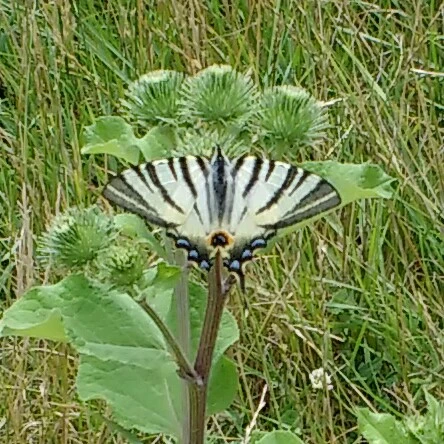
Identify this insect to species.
Iphiclides podalirius
